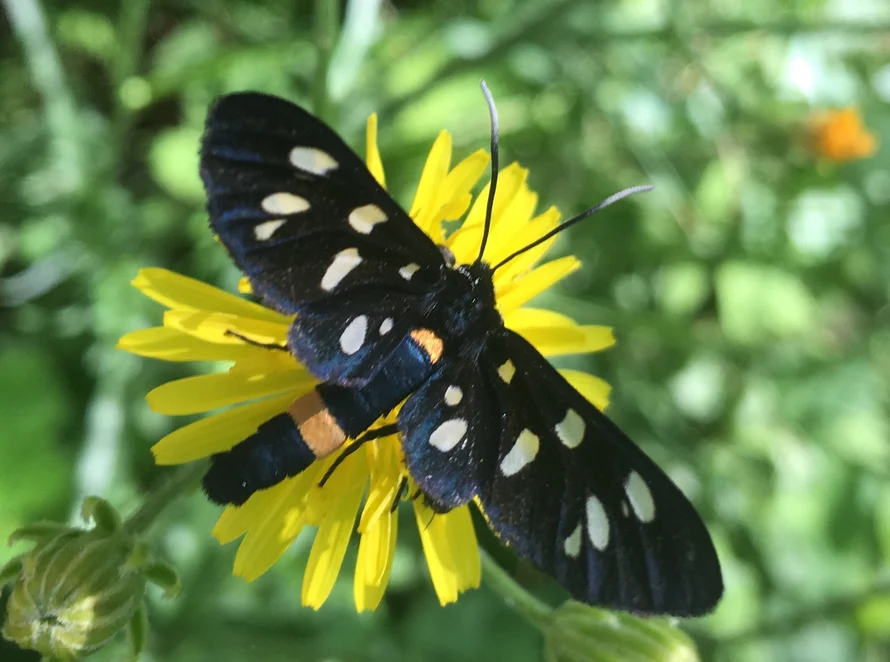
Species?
Amata phegea
